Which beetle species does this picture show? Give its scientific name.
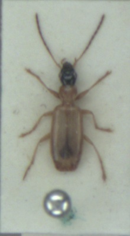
Demetrias monostigma
